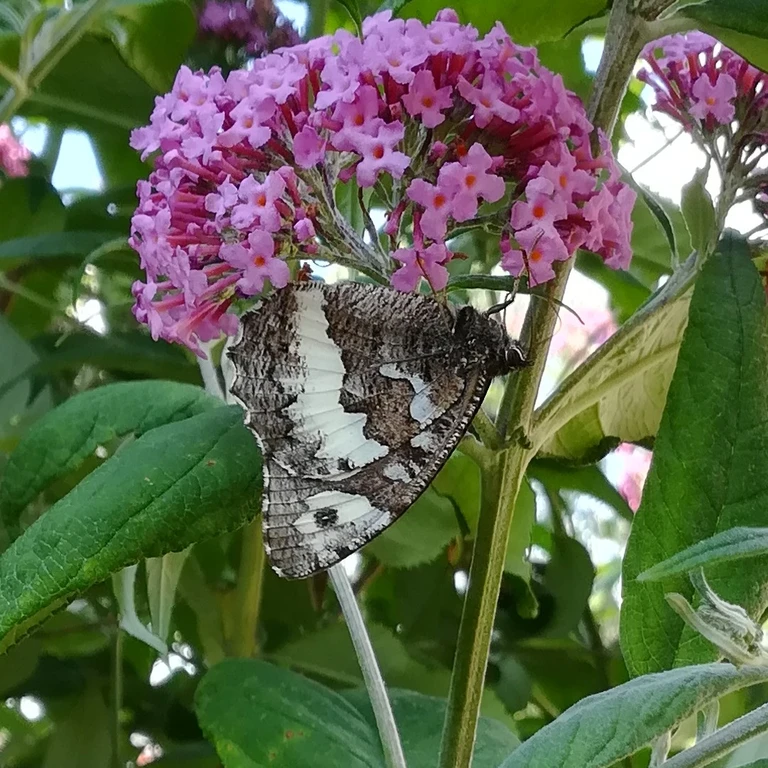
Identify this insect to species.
Brintesia circe
